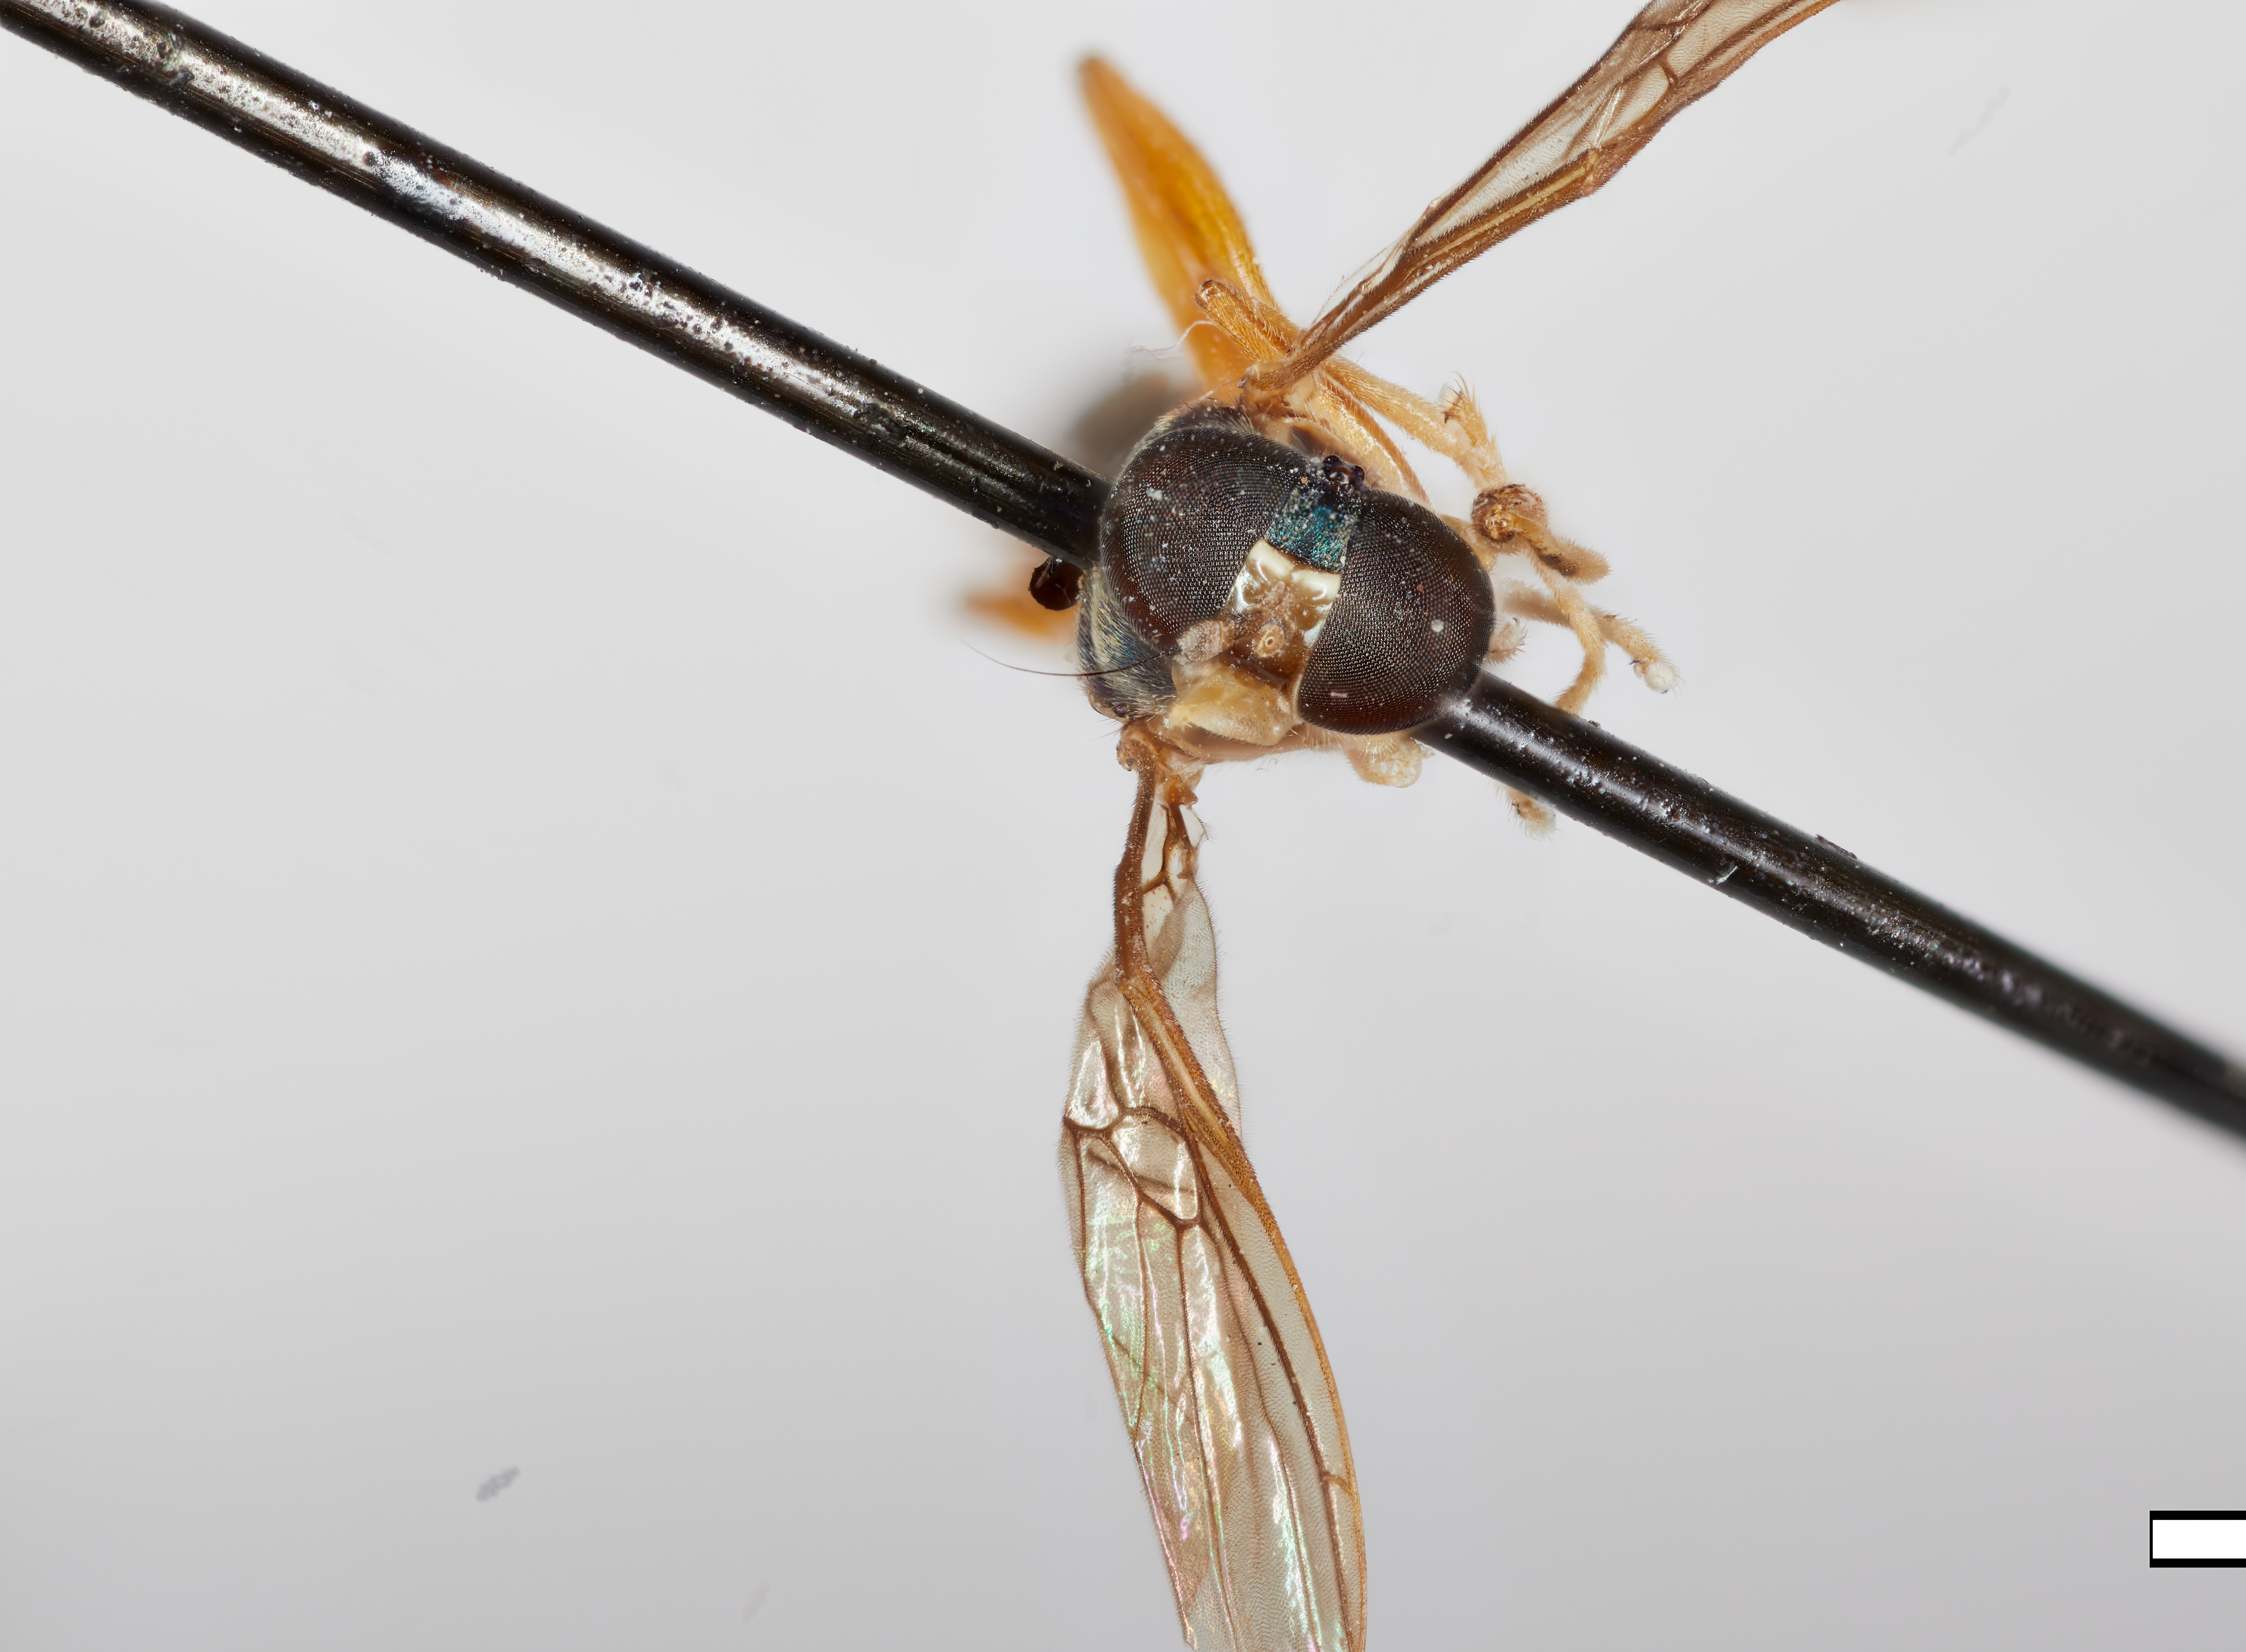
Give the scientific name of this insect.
Merosargus lampronotus
